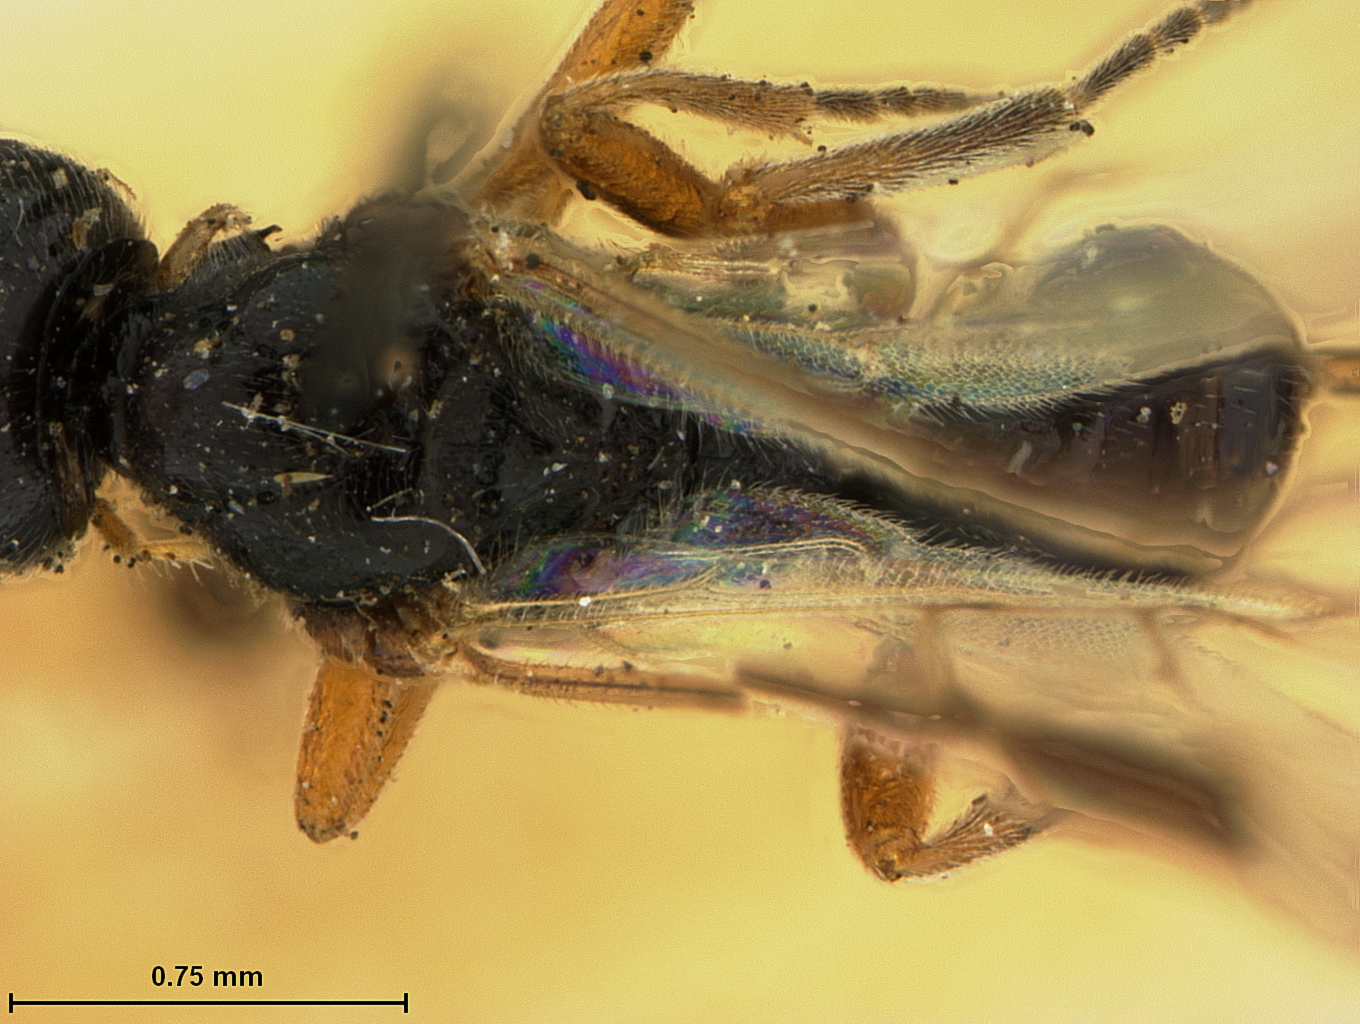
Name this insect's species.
Ganychorus atricornis
